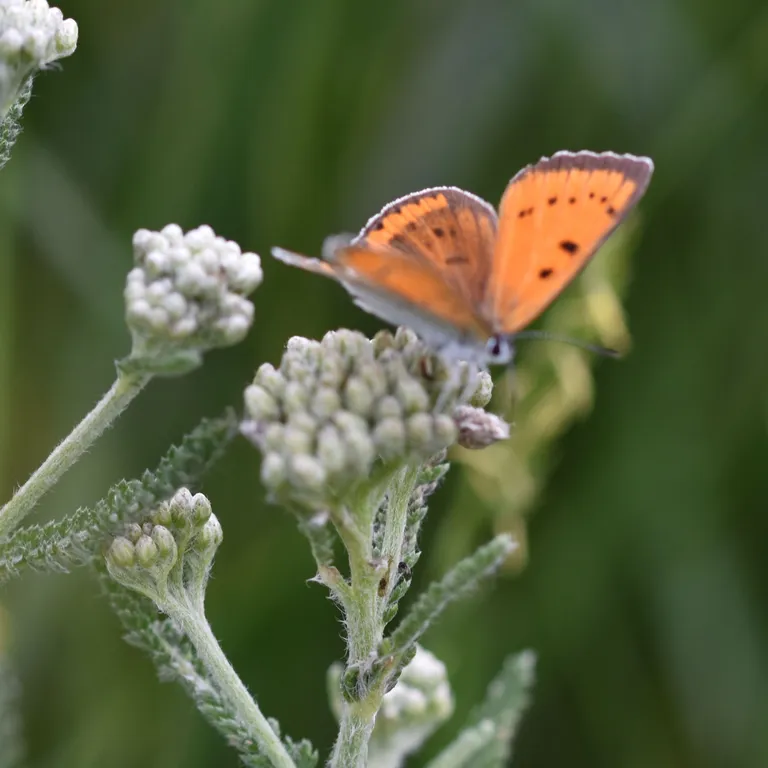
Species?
Lycaena dispar
